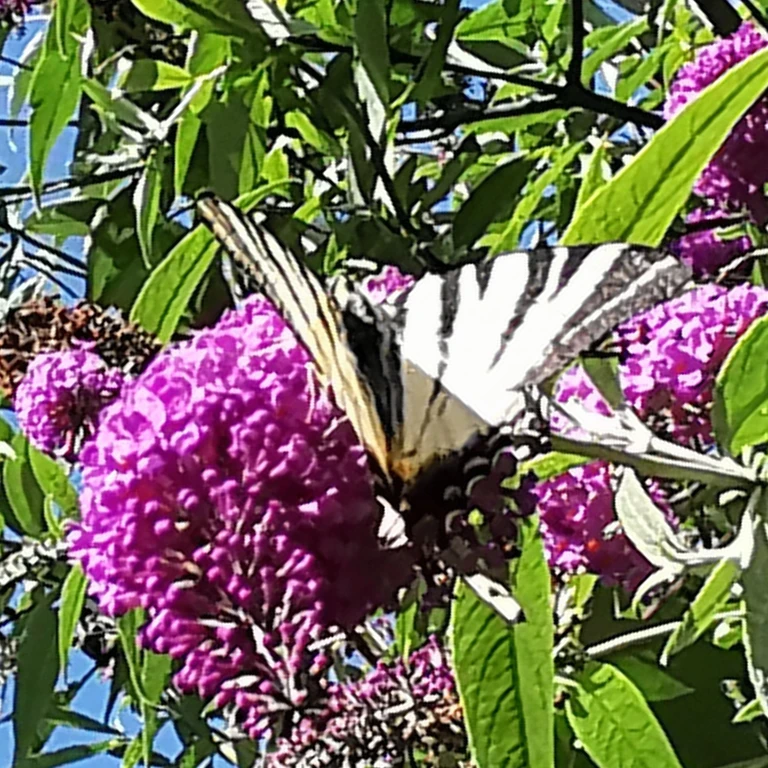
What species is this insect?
Iphiclides podalirius
